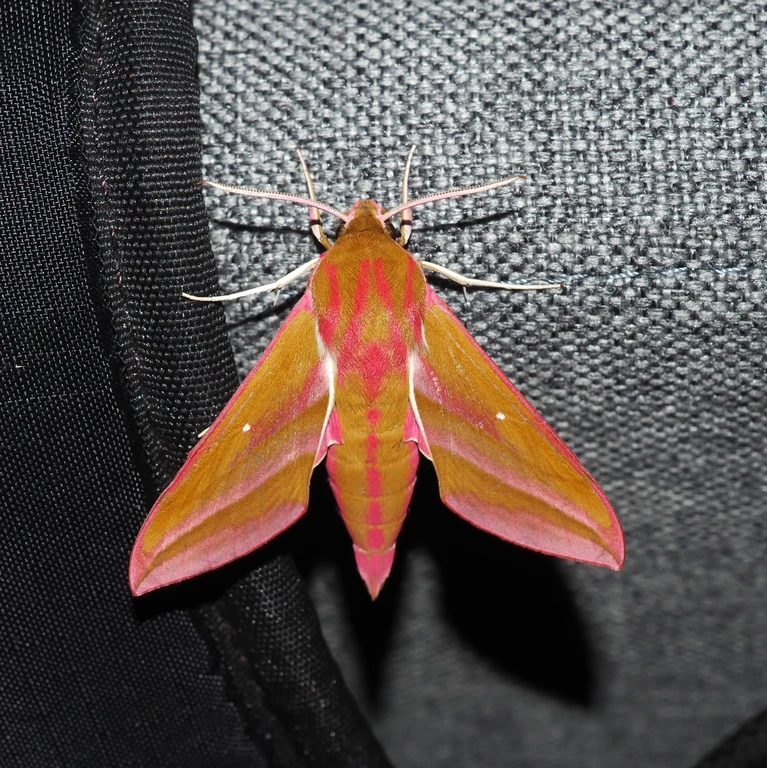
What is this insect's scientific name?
Deilephila elpenor
